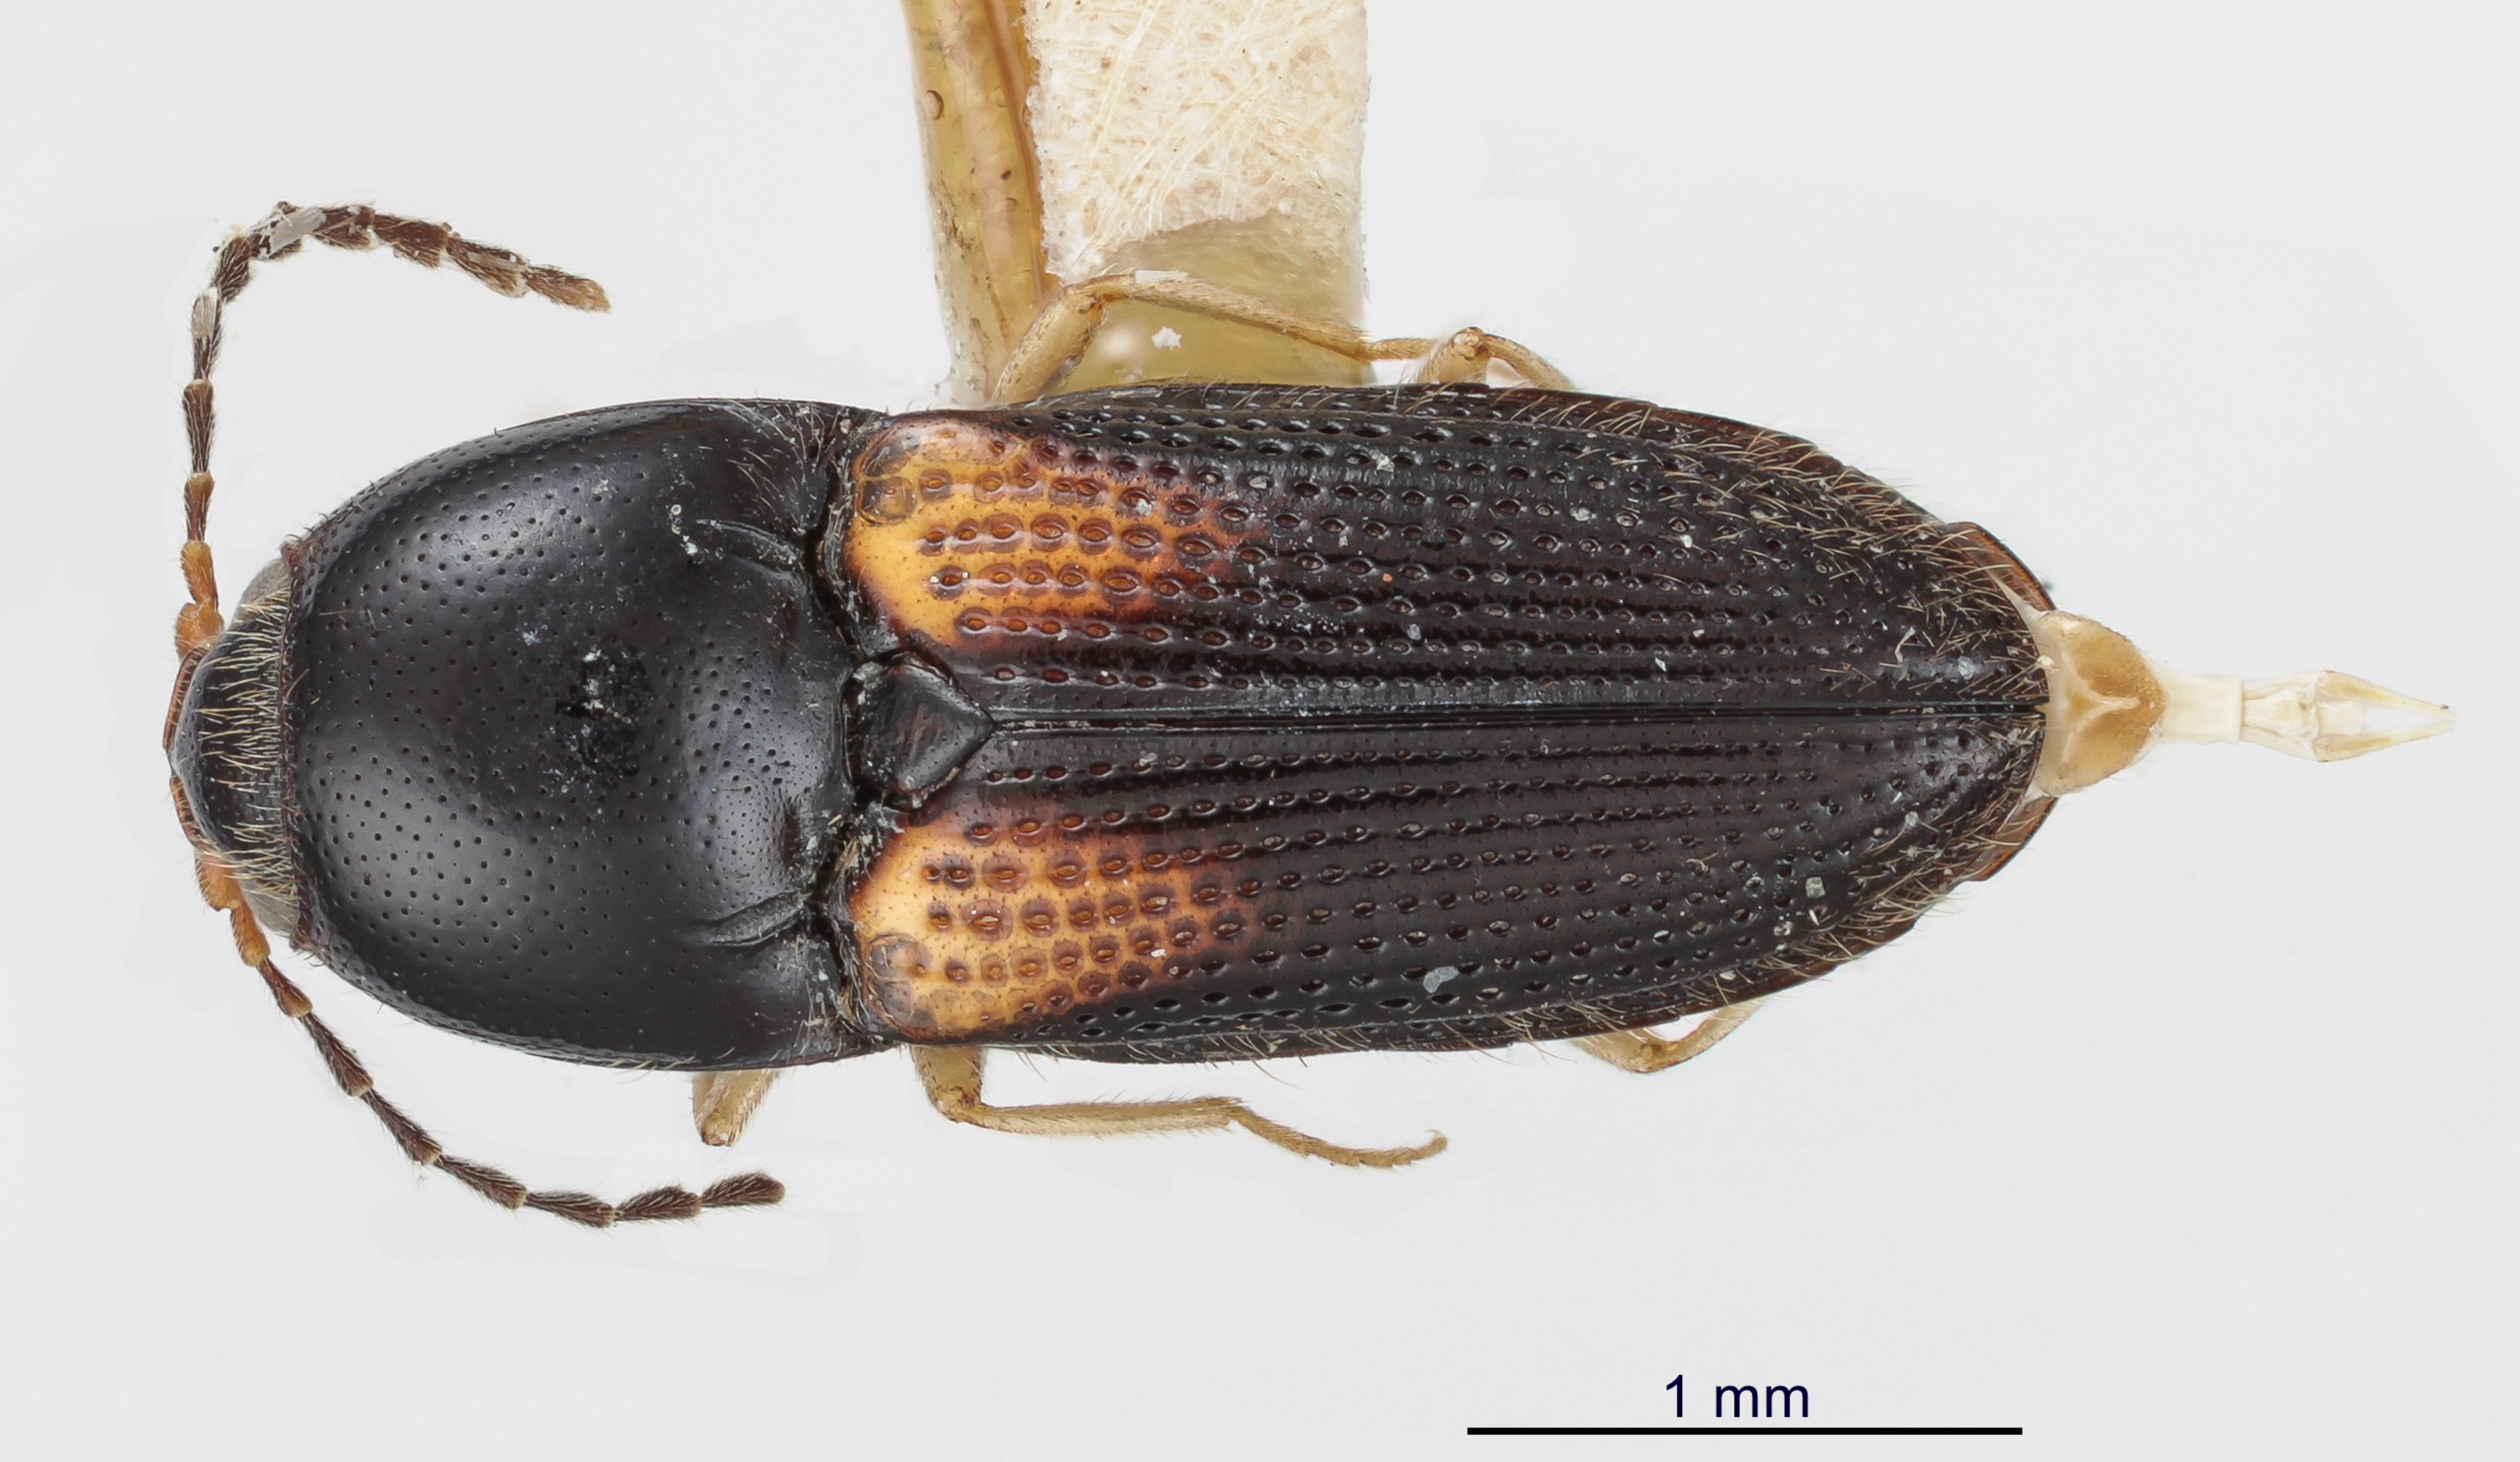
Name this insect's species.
Cardiophorus decoratus
